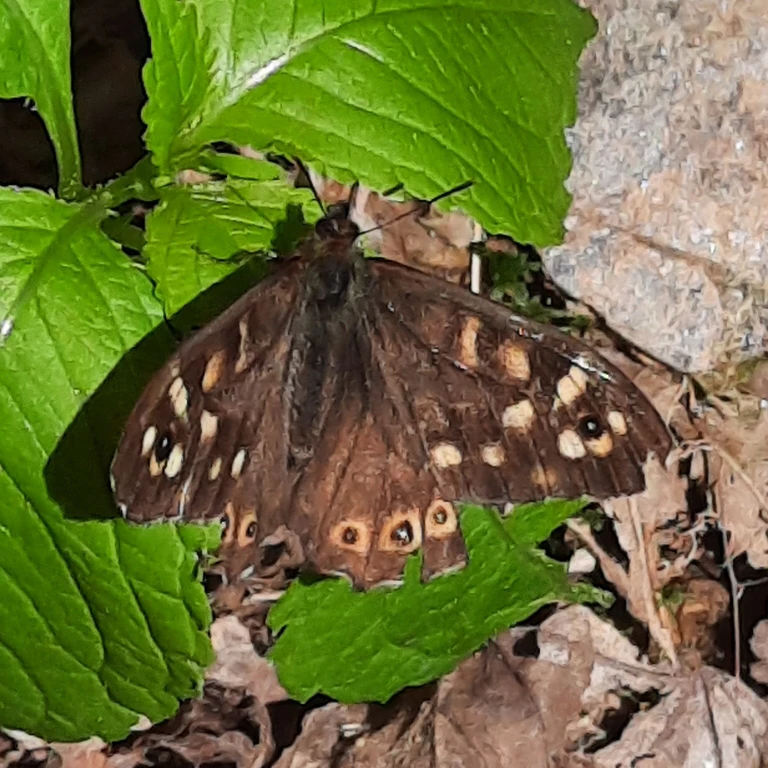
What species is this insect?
Pararge aegeria
